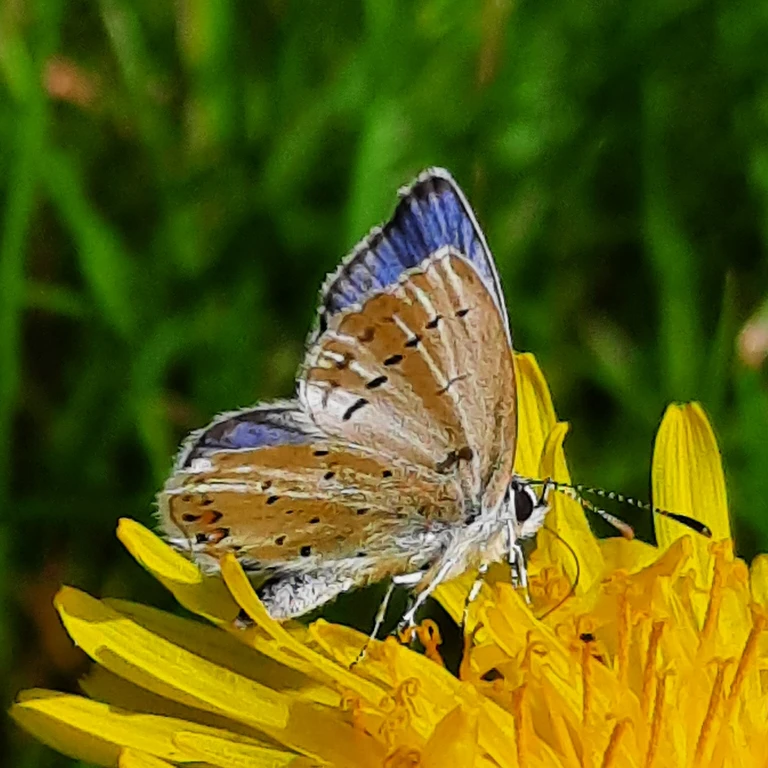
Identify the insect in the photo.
Cupido argiades (also Elkalyce argiades)
